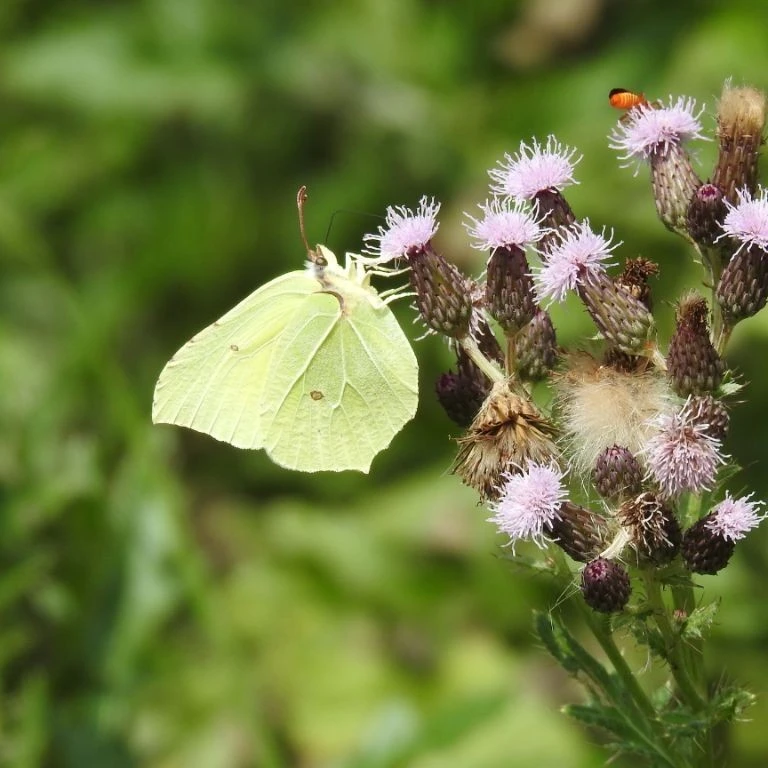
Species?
Gonepteryx rhamni
